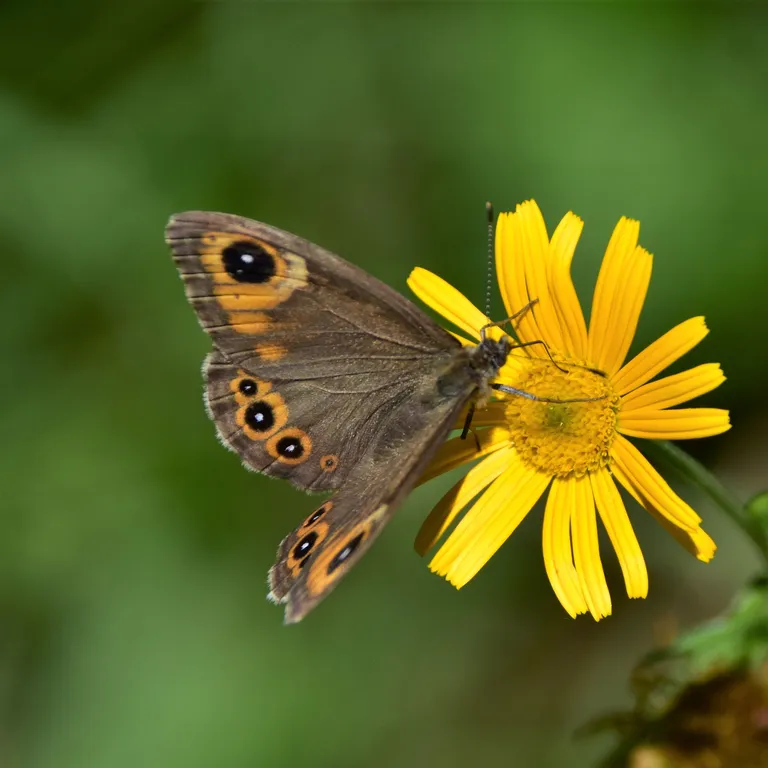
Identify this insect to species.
Lasiommata maera (also Pararge maera)
